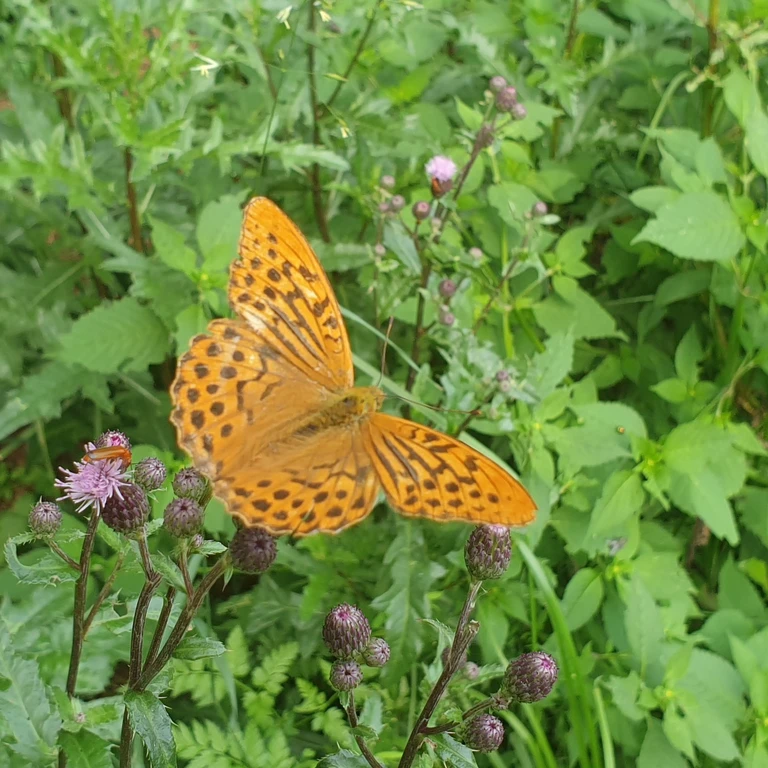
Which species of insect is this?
Argynnis paphia
